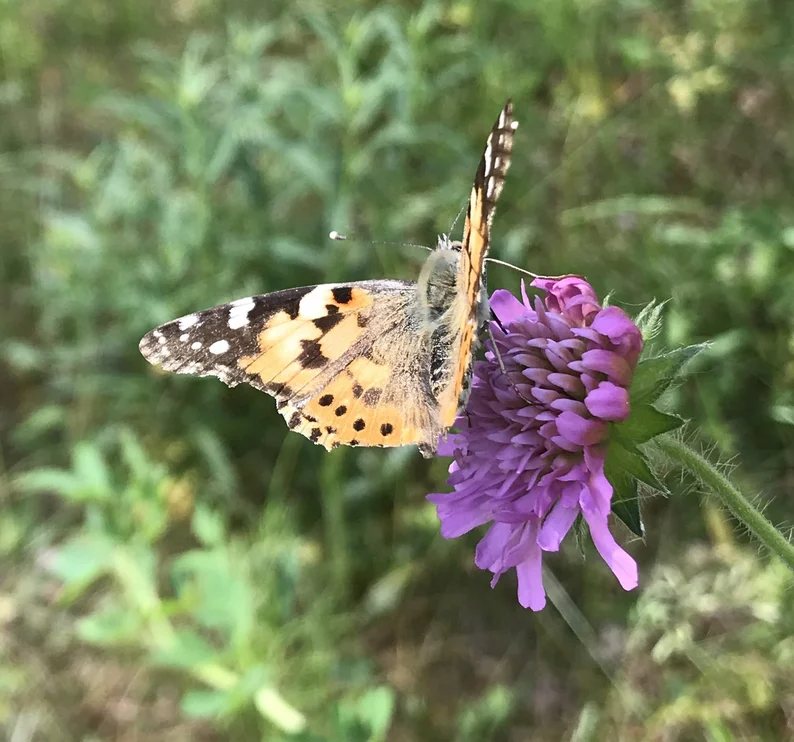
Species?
Vanessa cardui
